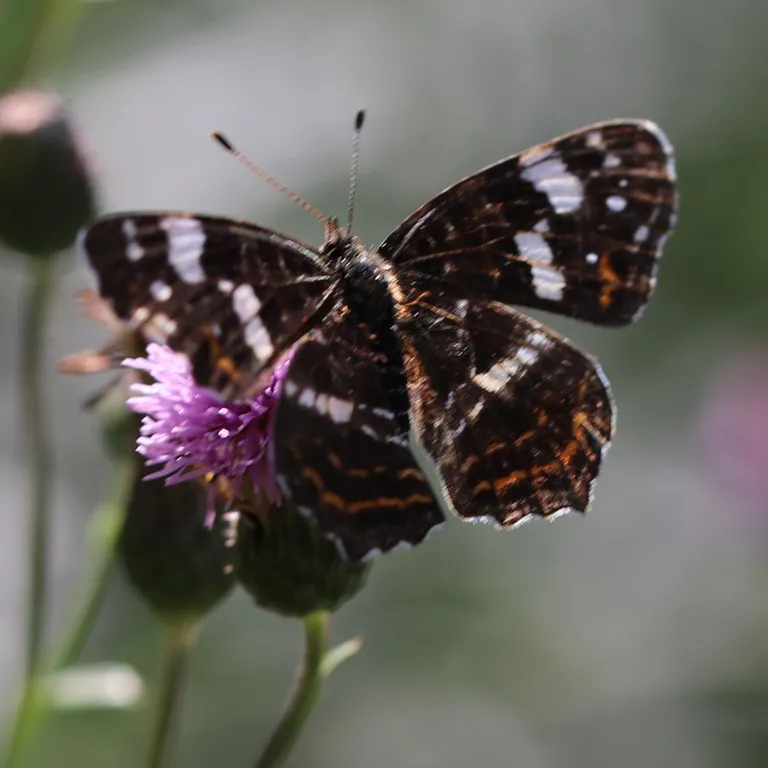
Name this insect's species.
Araschnia levana
